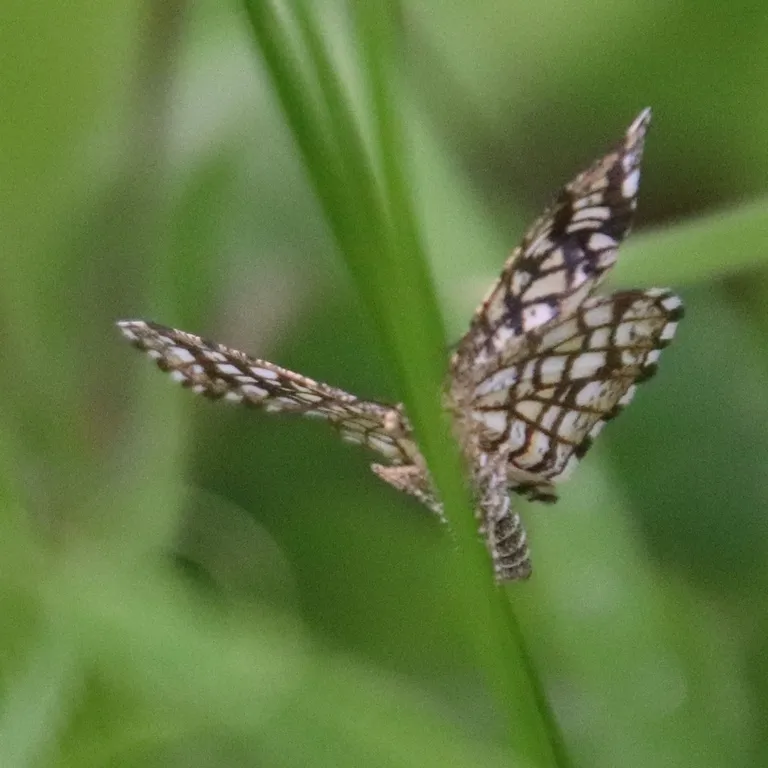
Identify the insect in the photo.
Chiasmia clathrata
